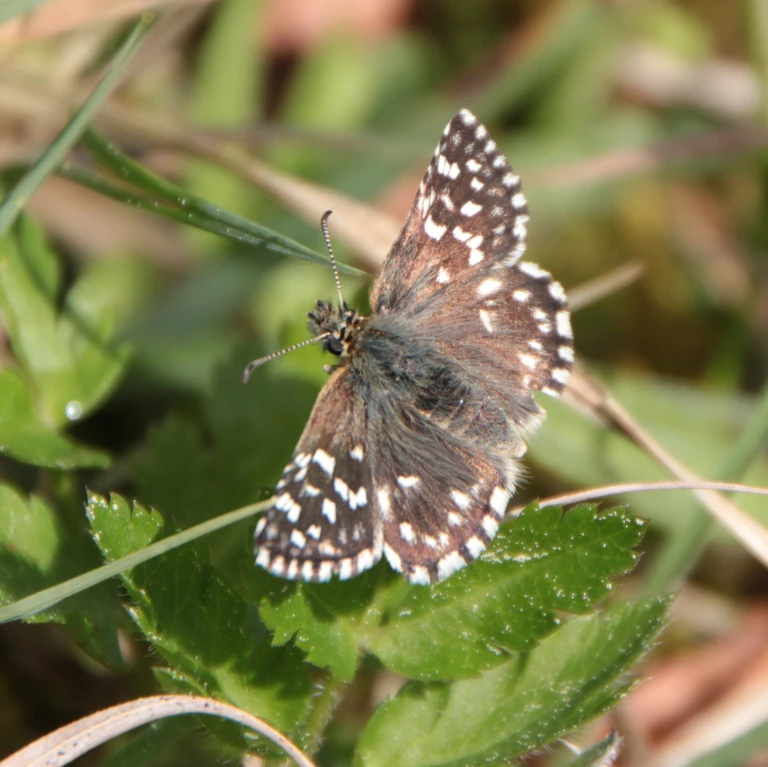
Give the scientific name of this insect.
Pyrgus malvae
